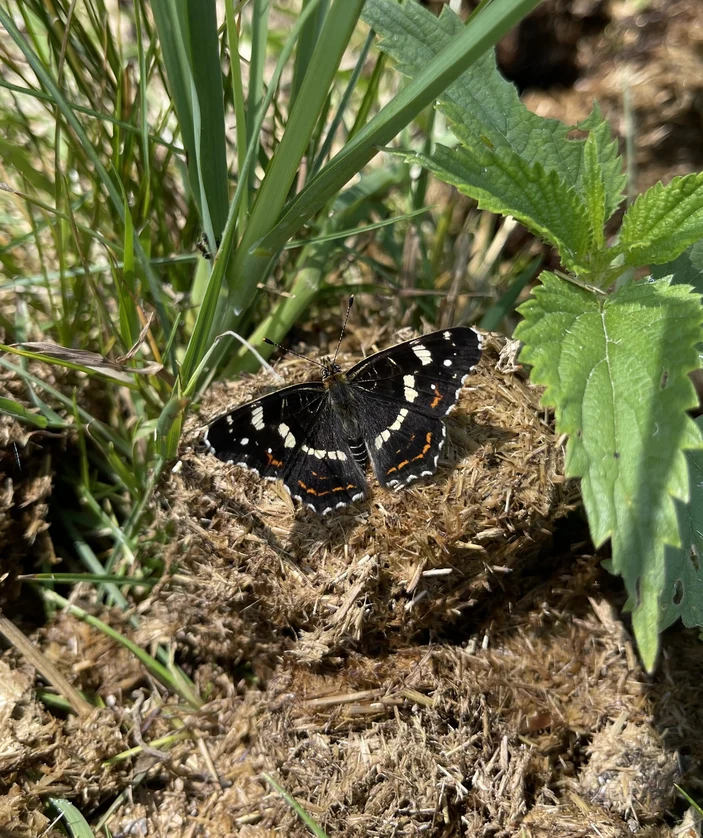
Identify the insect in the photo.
Araschnia levana
